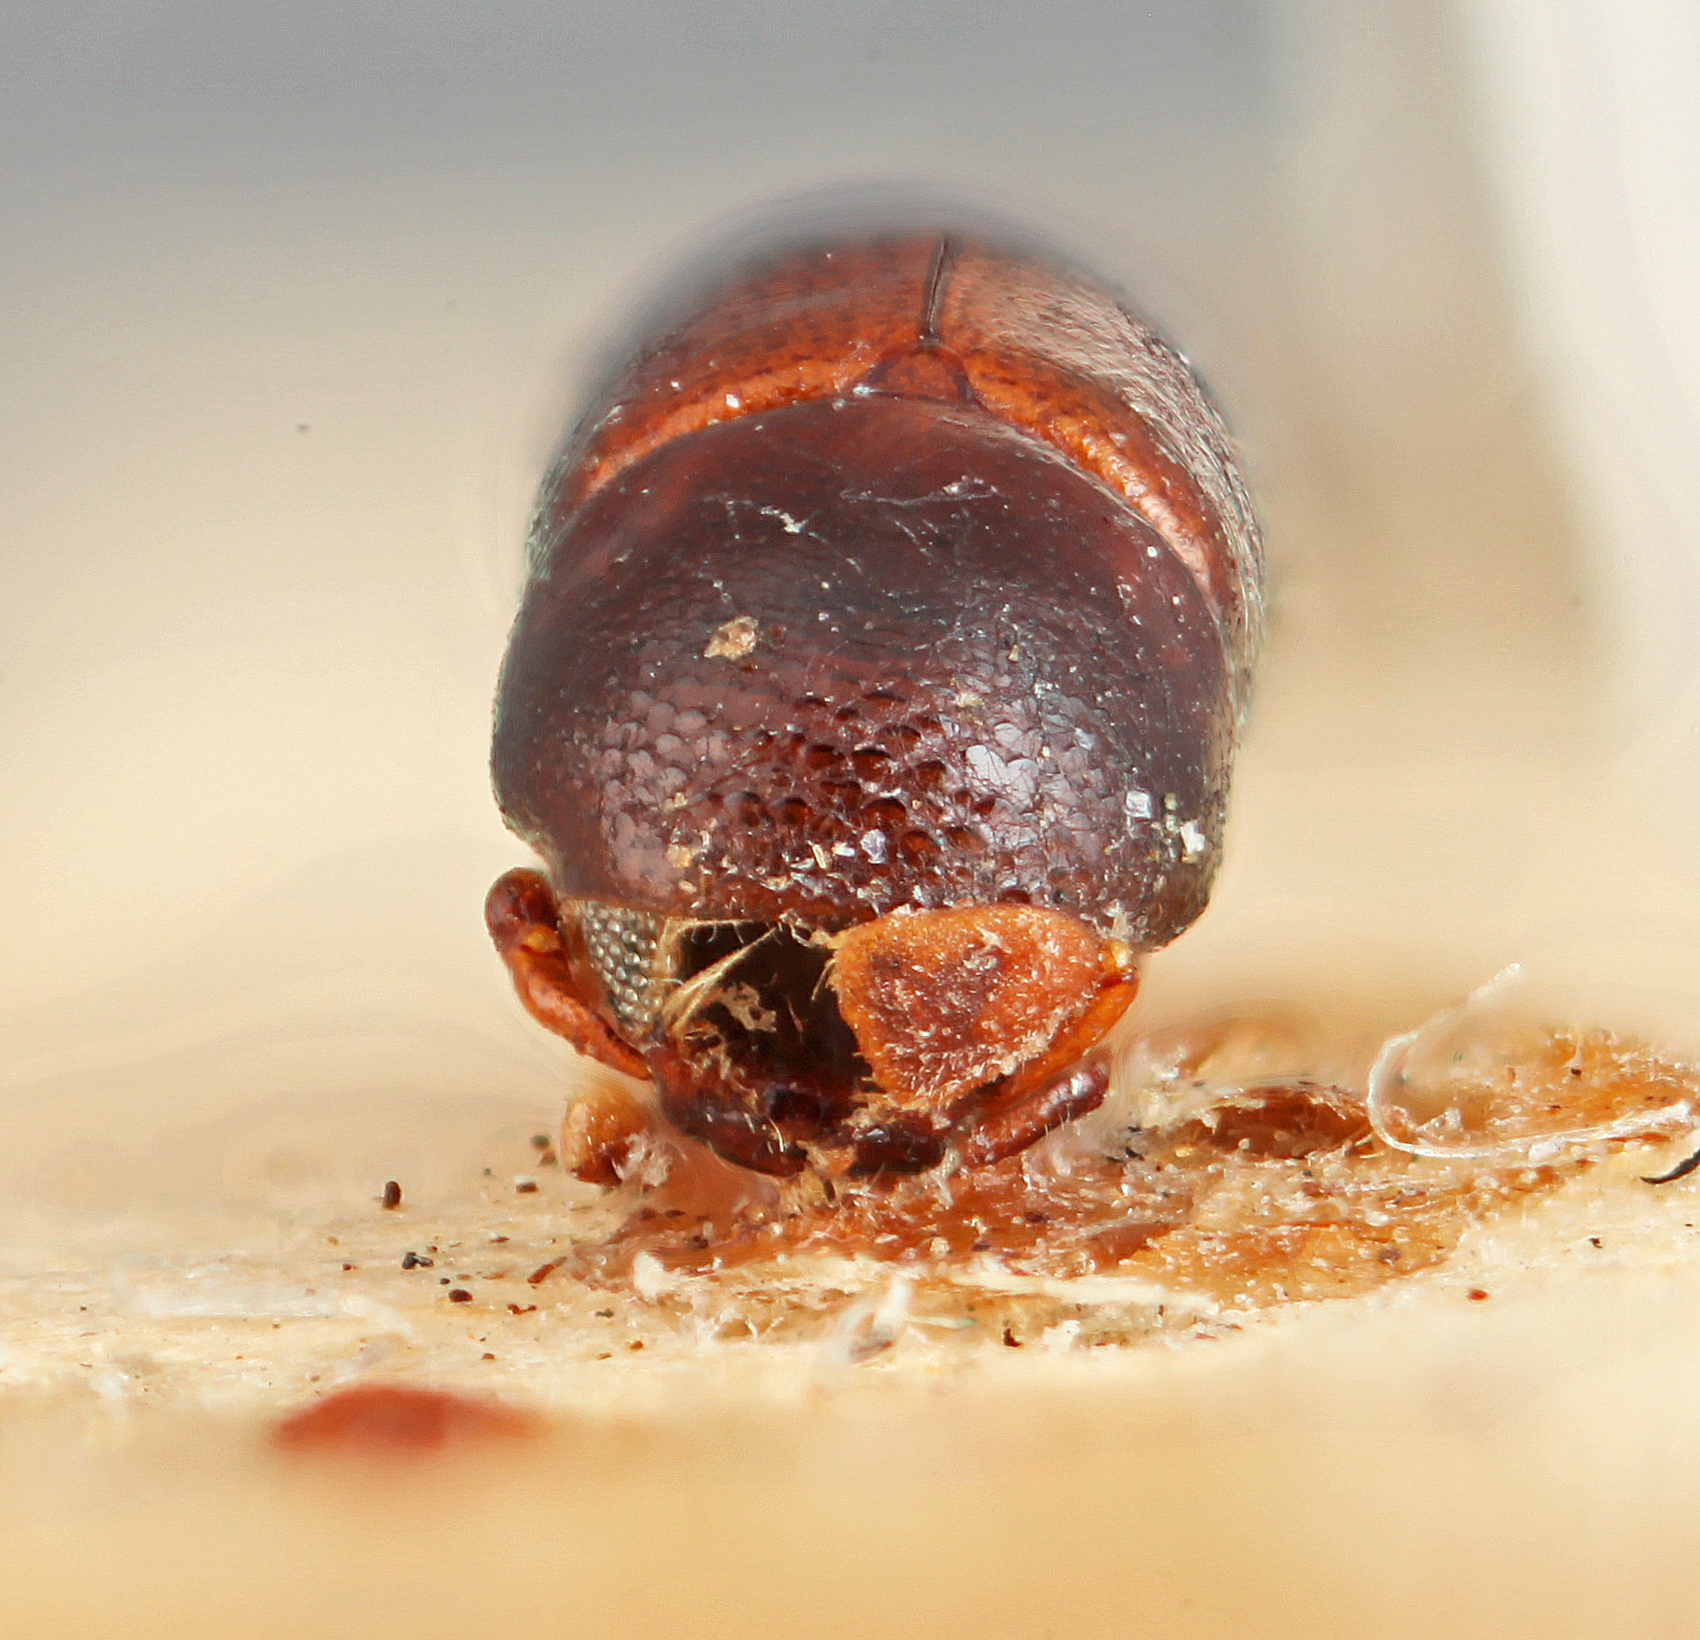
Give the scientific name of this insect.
Corthylus subasperulus
